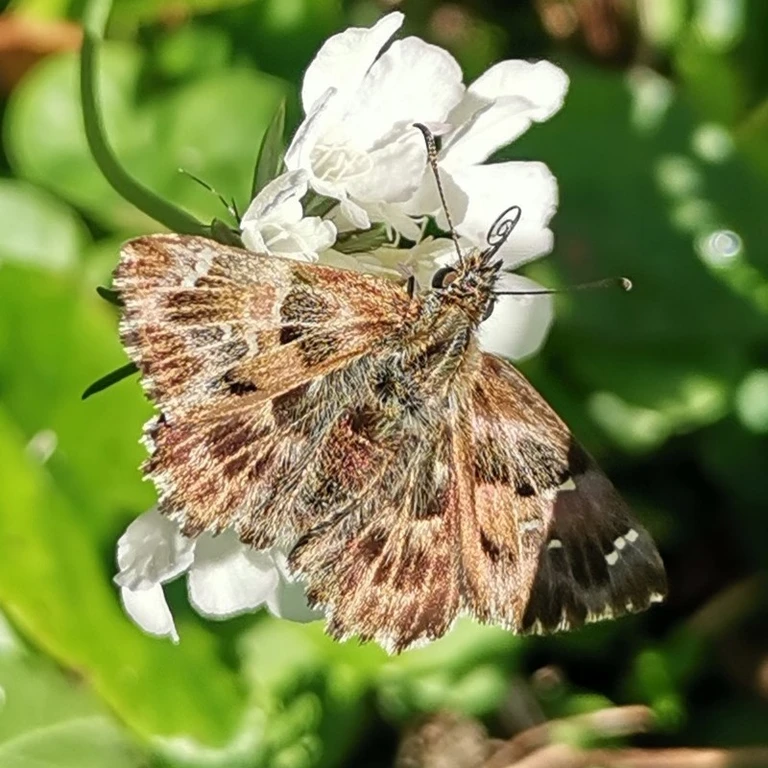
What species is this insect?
Carcharodus alceae
